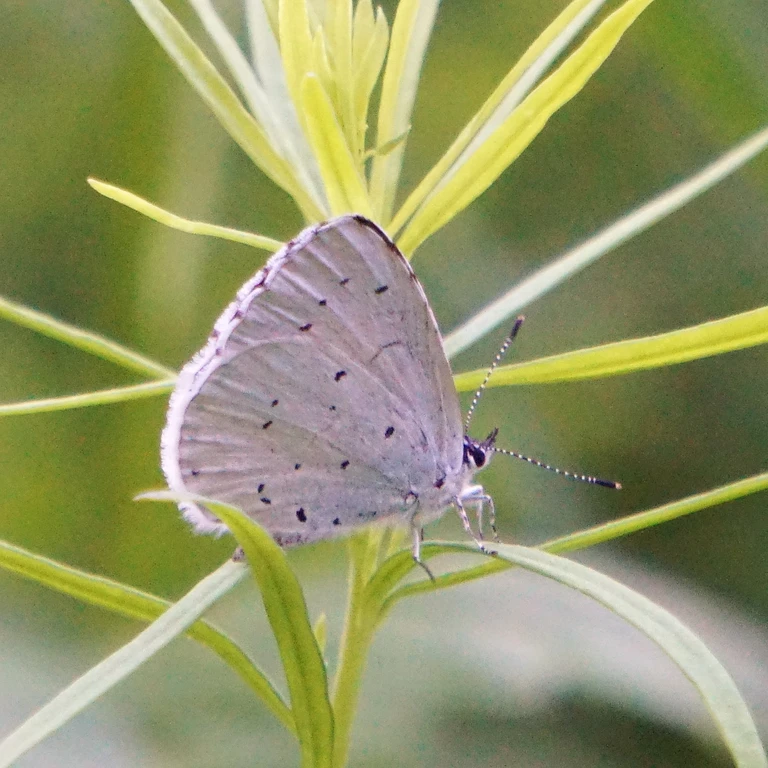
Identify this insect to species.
Celastrina argiolus
